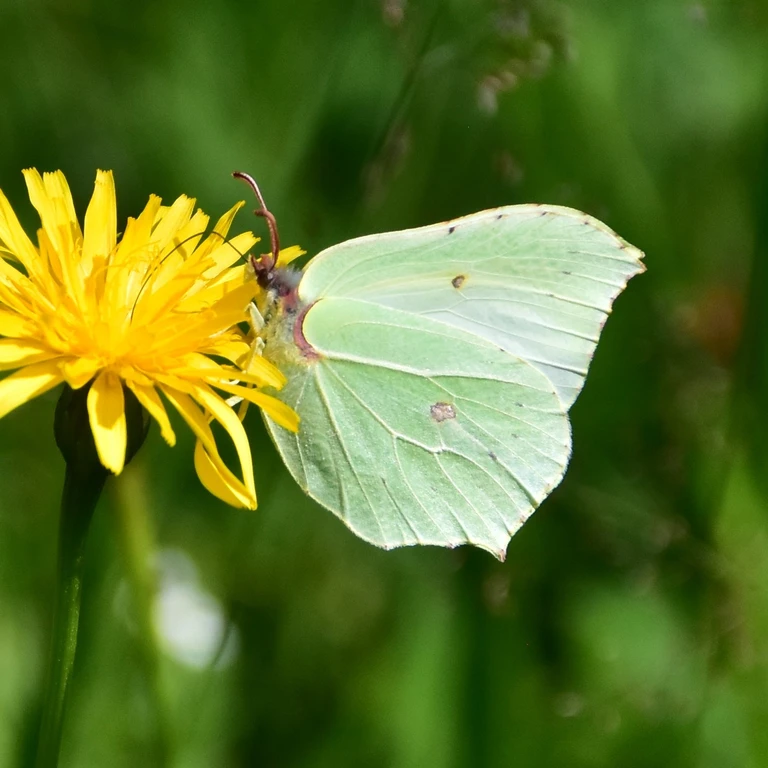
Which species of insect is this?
Gonepteryx rhamni
